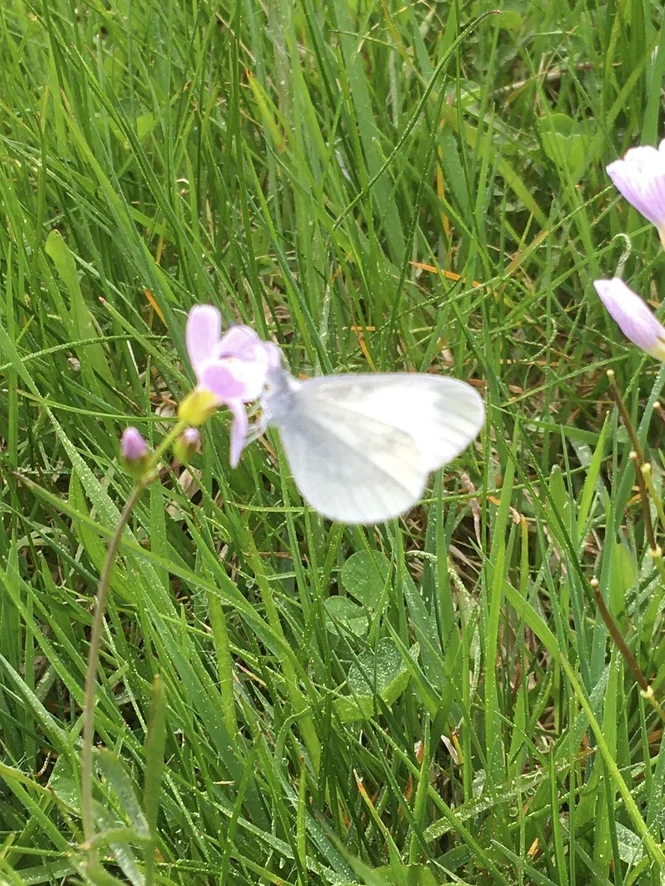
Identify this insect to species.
Leptidea sinapis/juvernica
